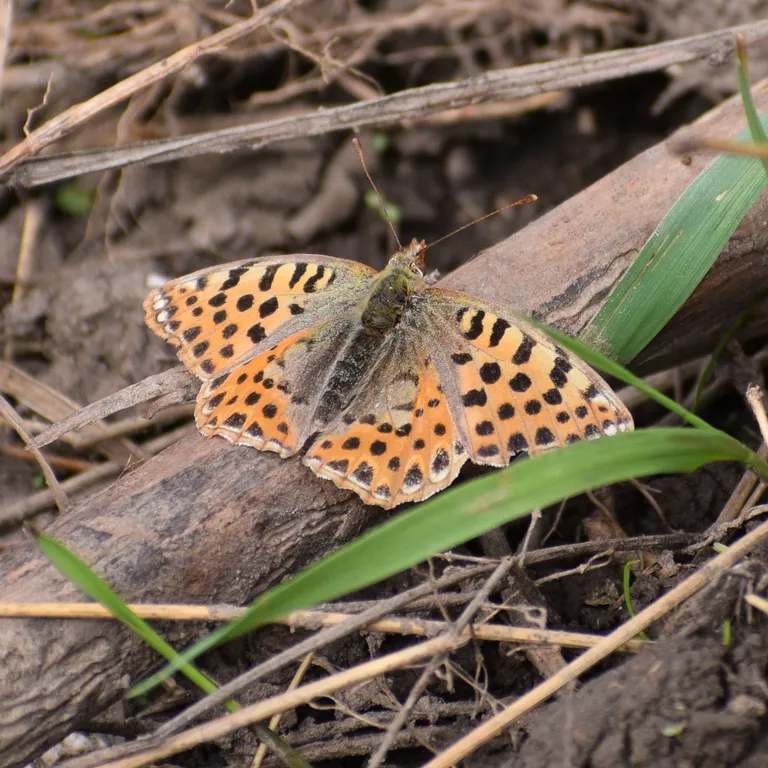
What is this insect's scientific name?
Issoria lathonia
